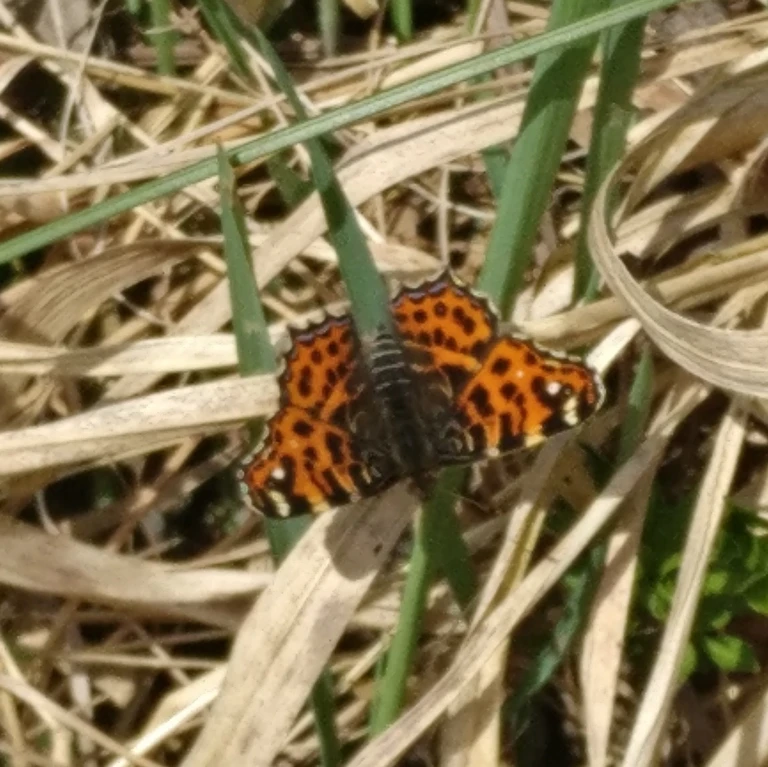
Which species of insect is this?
Araschnia levana
